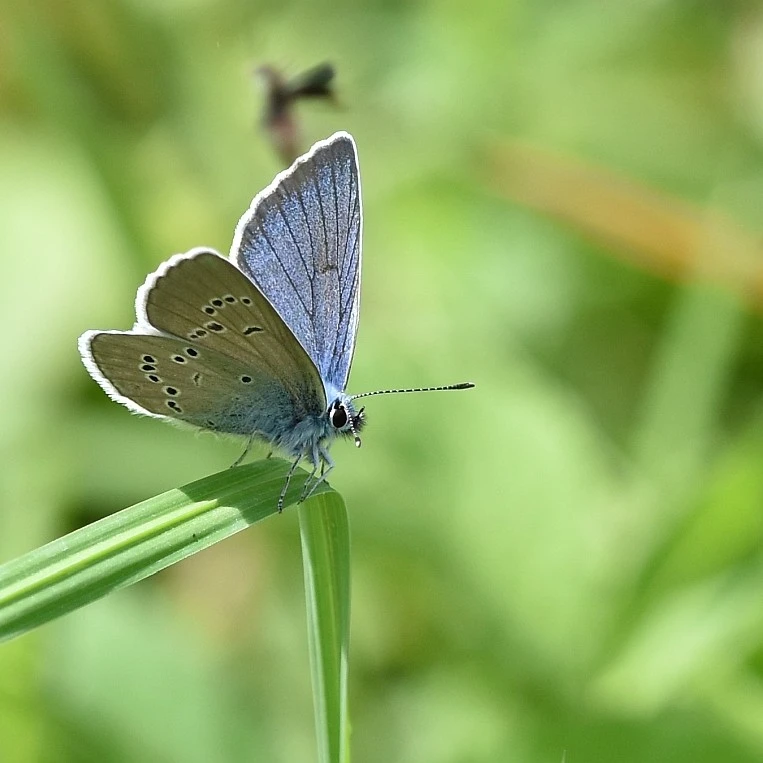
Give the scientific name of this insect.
Cyaniris semiargus
